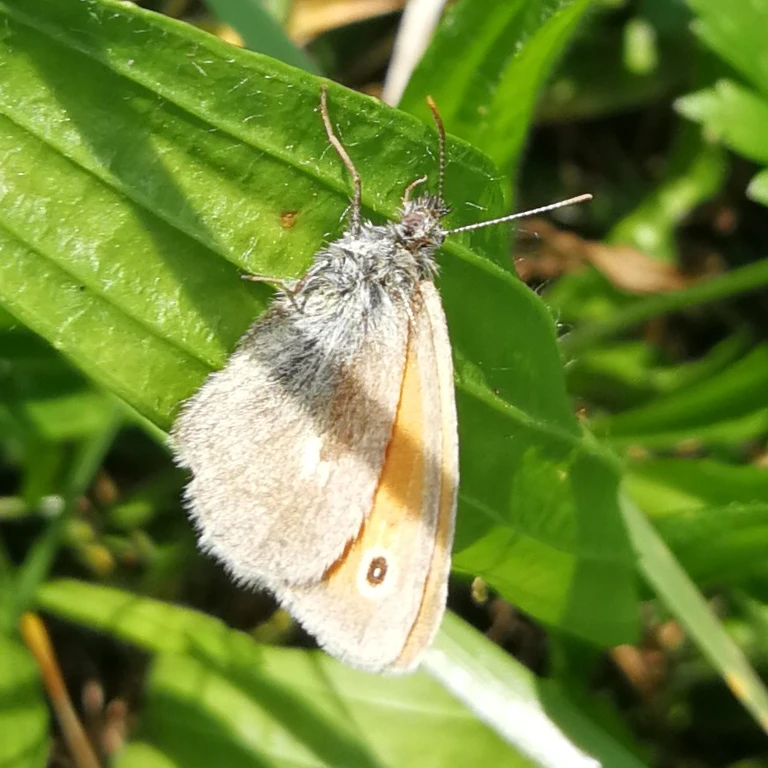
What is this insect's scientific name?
Coenonympha pamphilus
